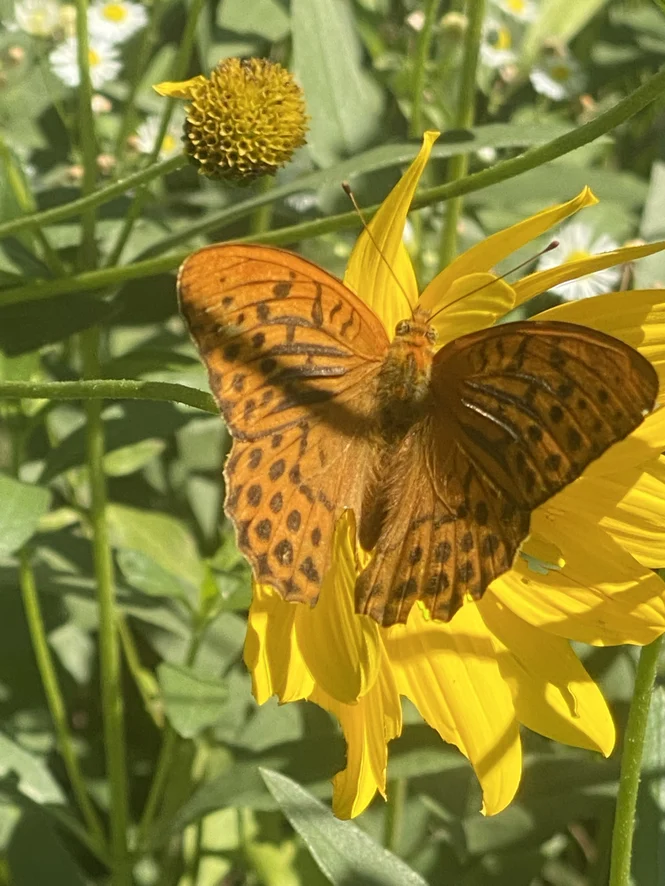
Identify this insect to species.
Argynnis paphia
